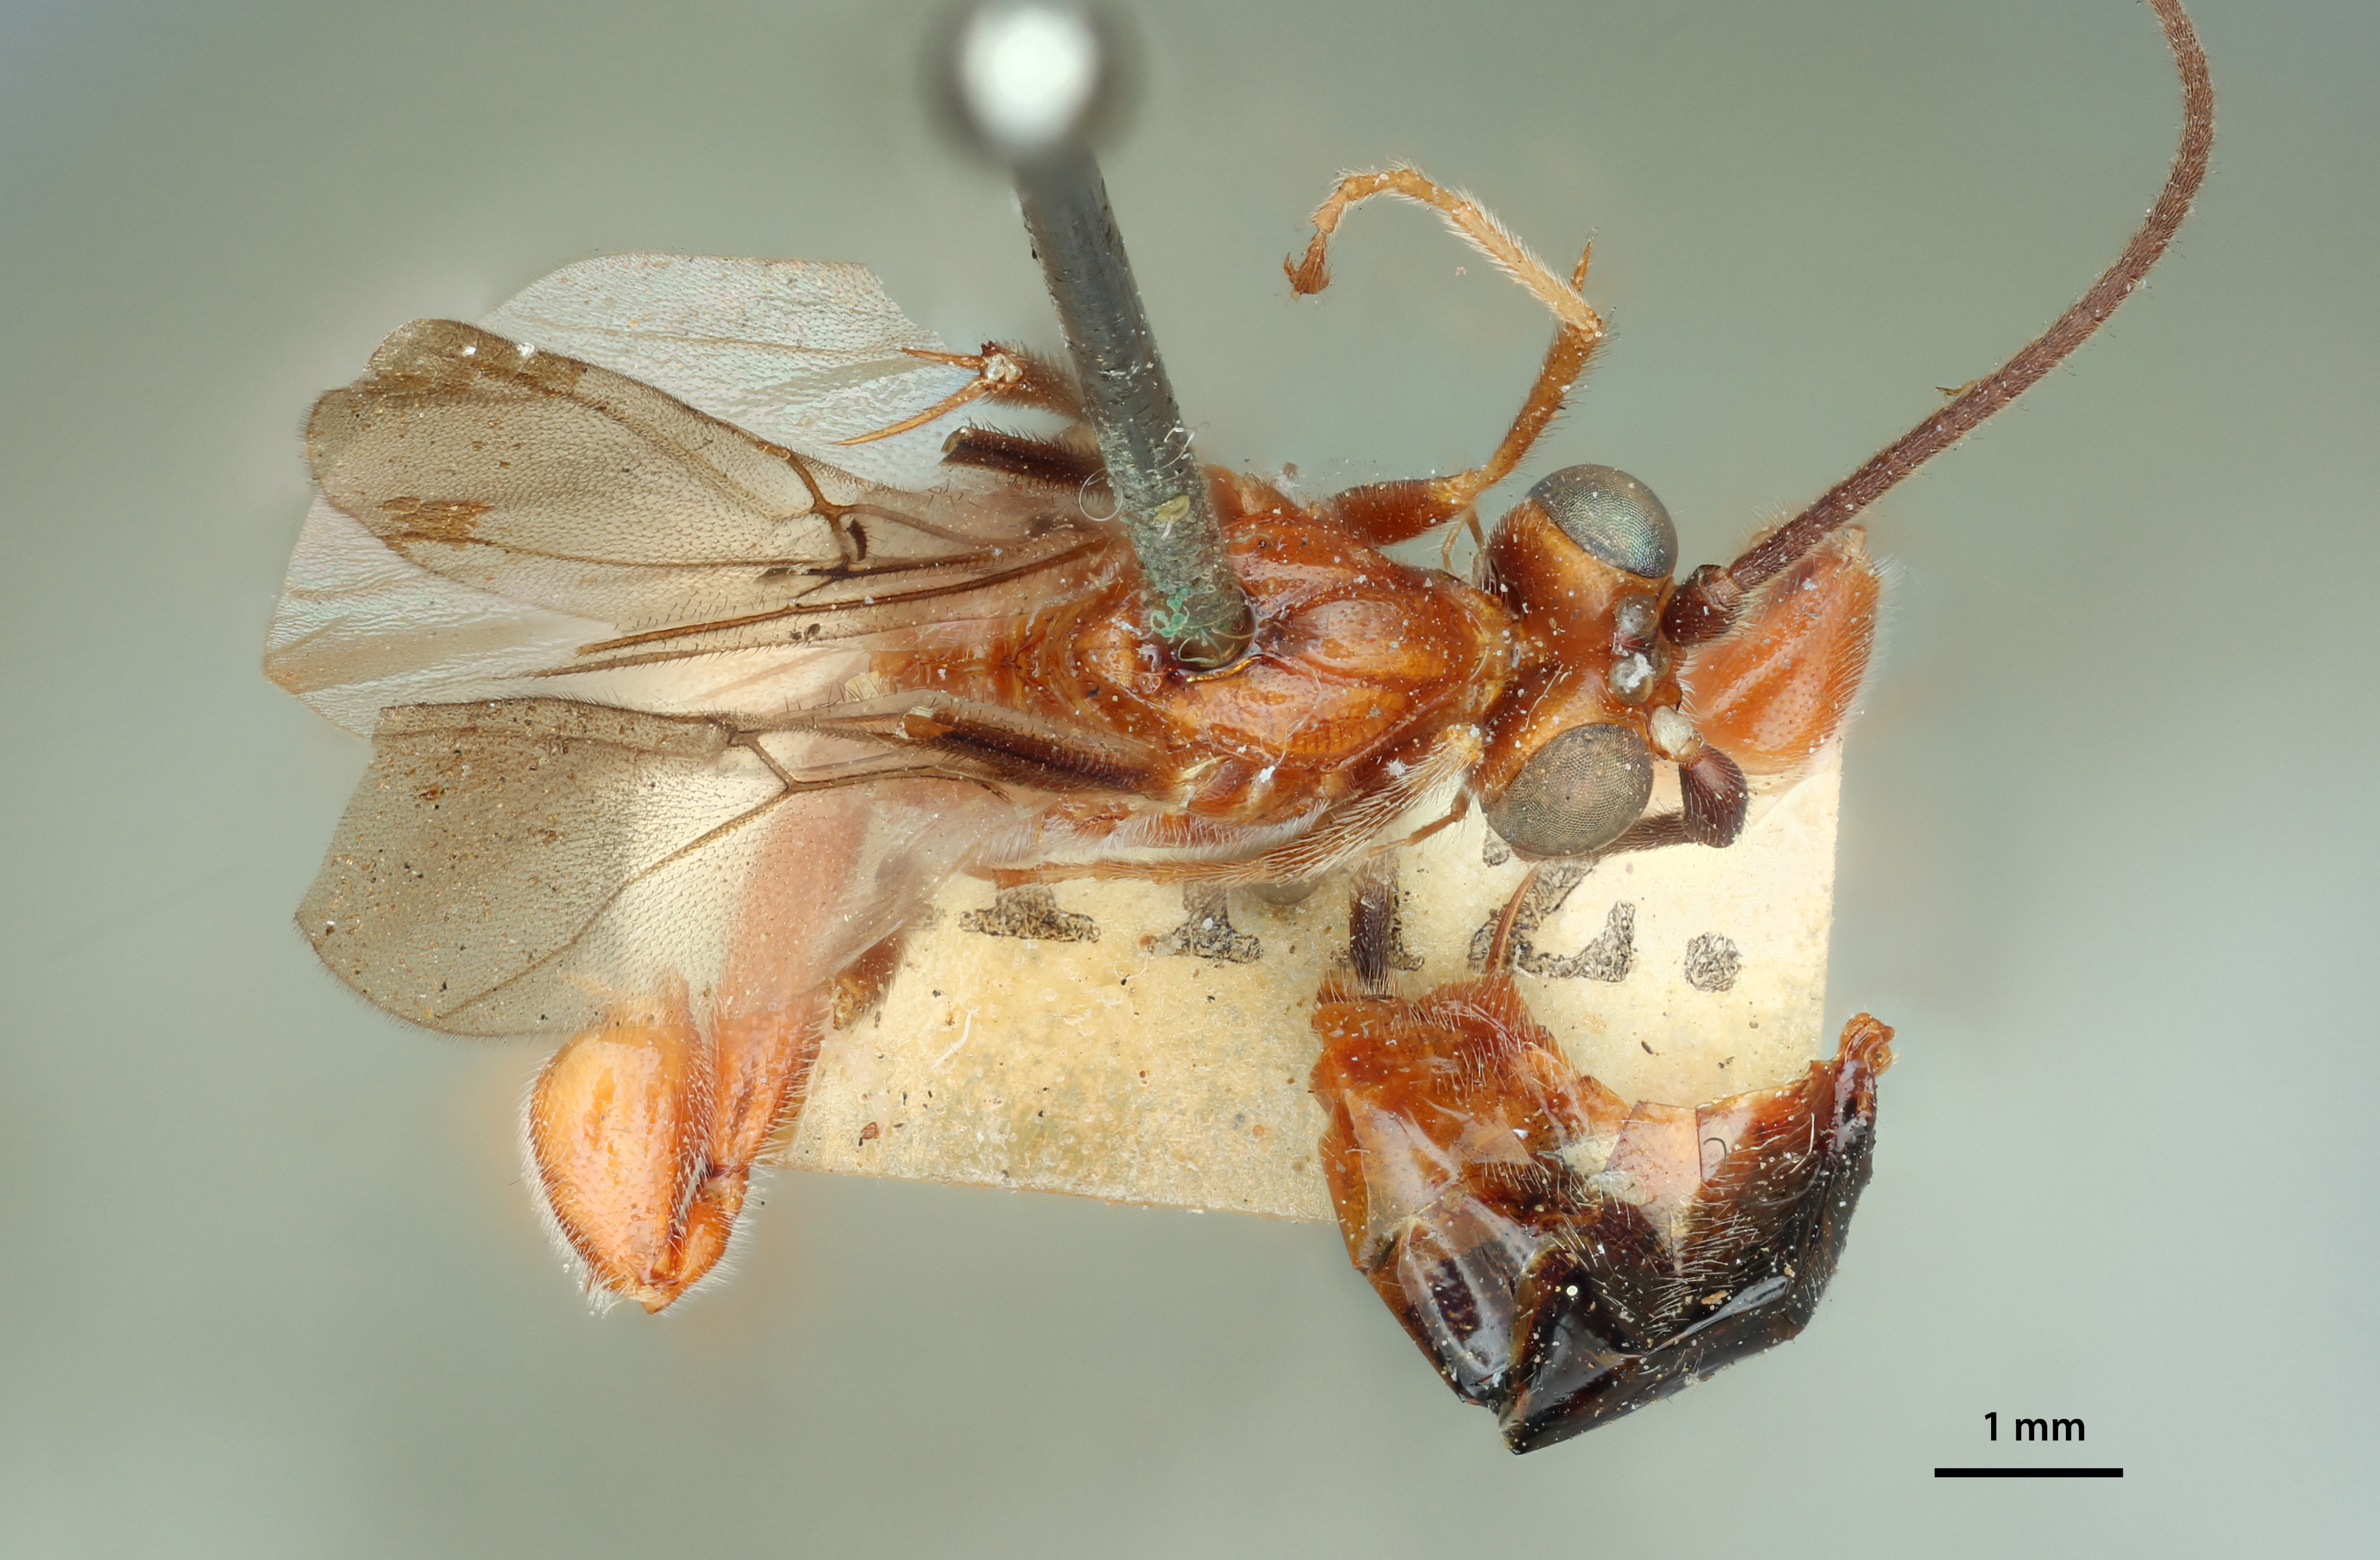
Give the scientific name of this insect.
Zelomorpha arizonensis
